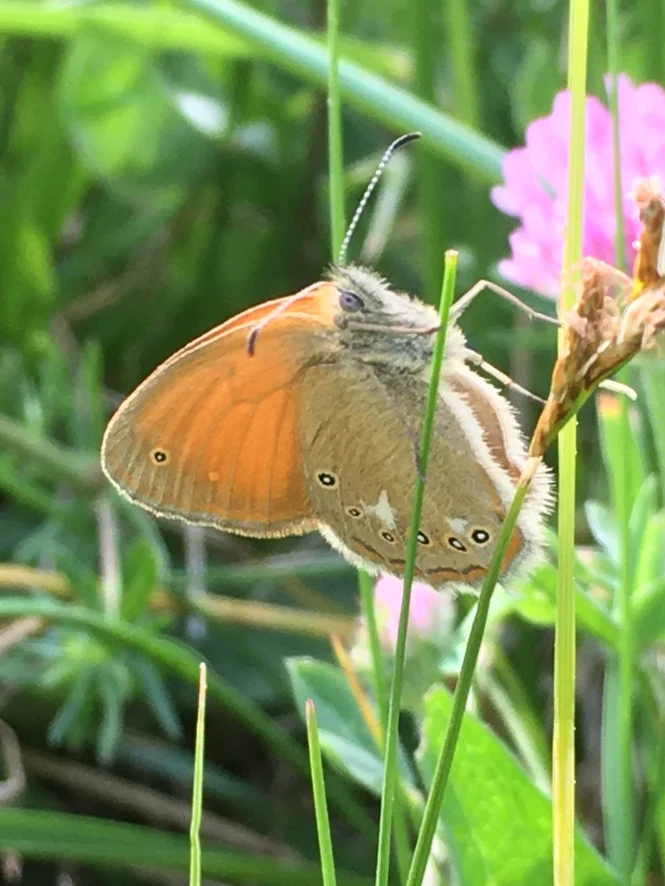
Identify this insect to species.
Coenonympha glycerion (also Coenonympha iphis)
